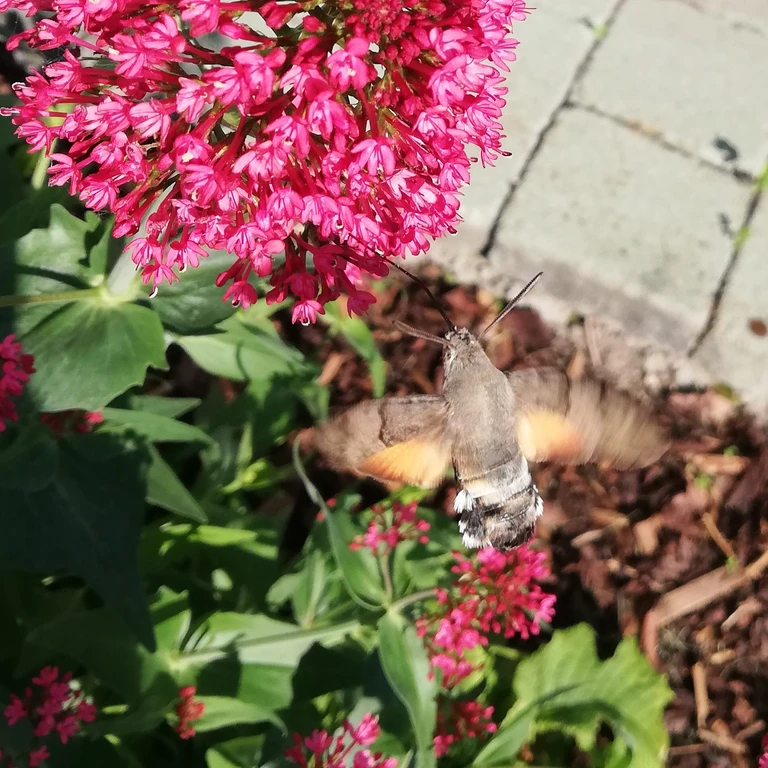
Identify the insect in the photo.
Macroglossum stellatarum
